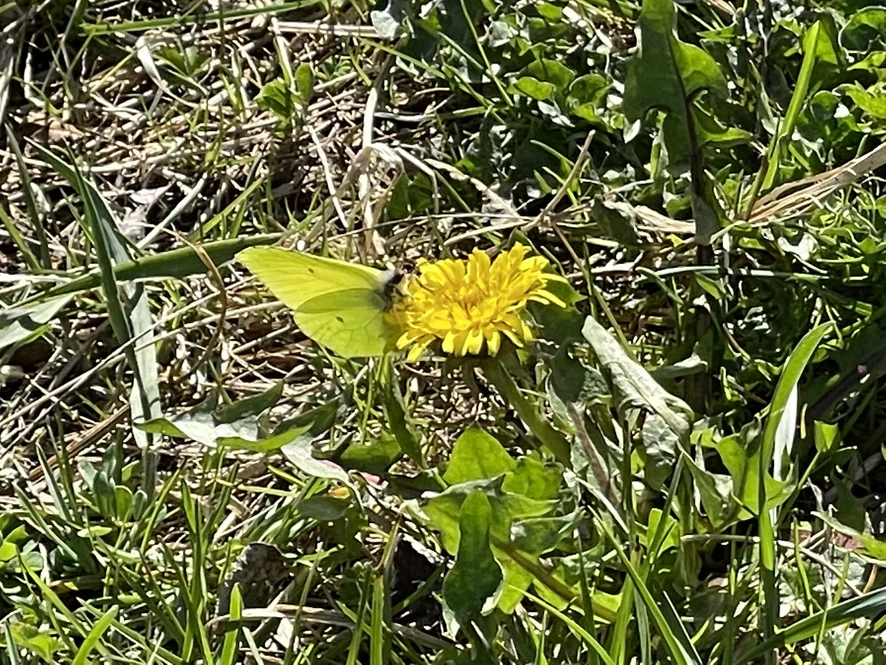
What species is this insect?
Gonepteryx rhamni
